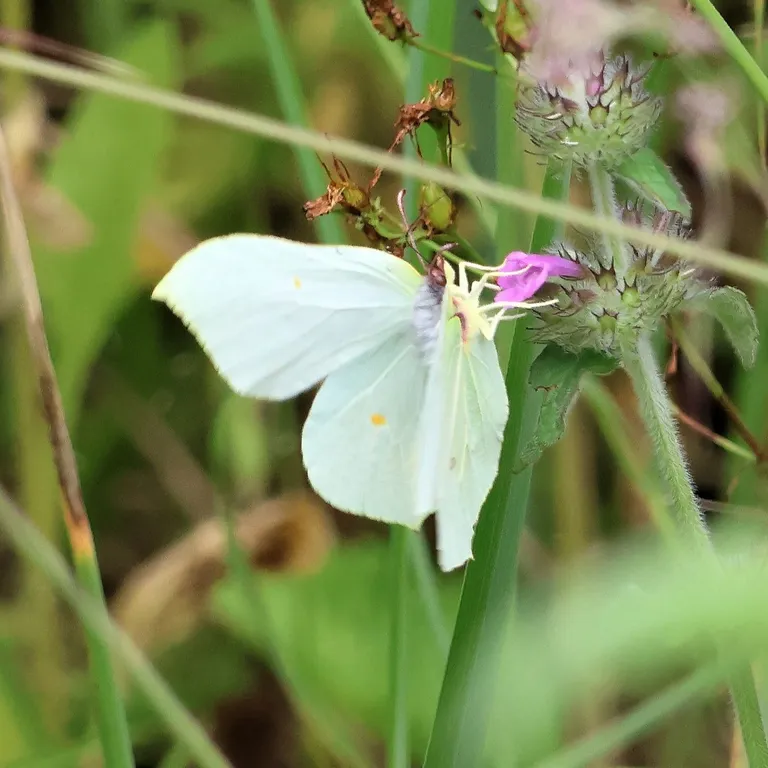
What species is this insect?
Gonepteryx rhamni
